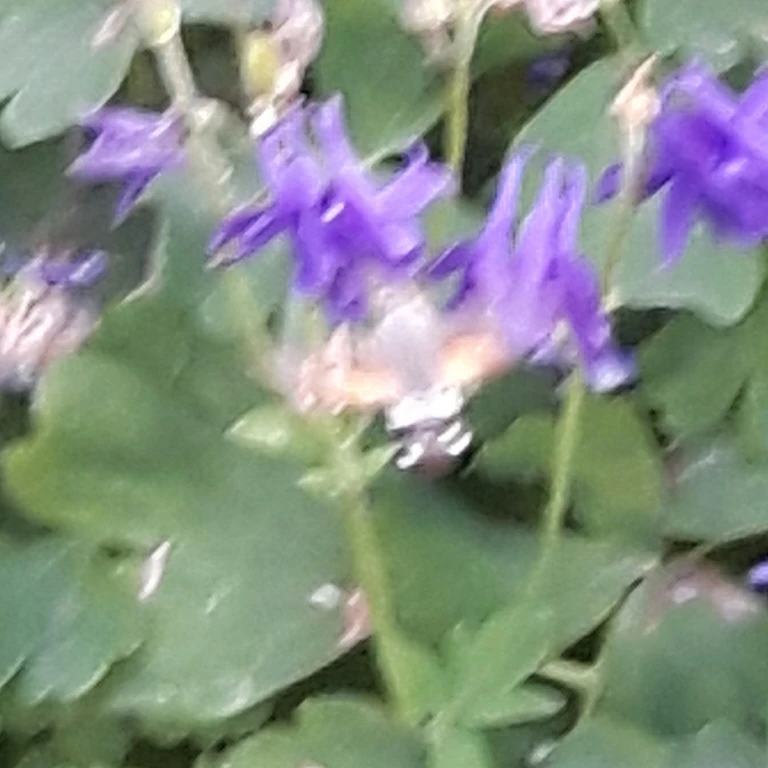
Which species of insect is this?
Macroglossum stellatarum
